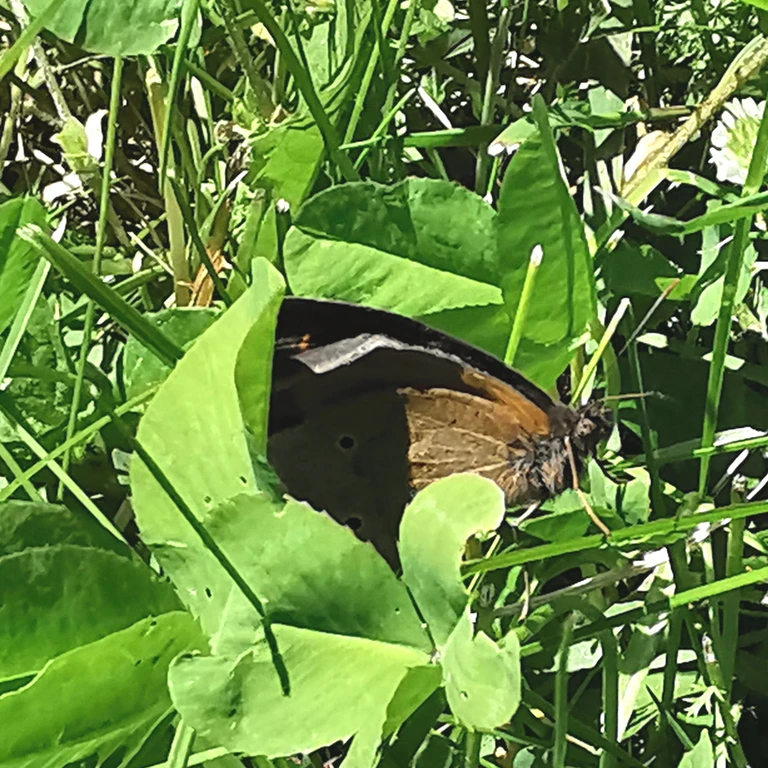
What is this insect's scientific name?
Maniola jurtina
